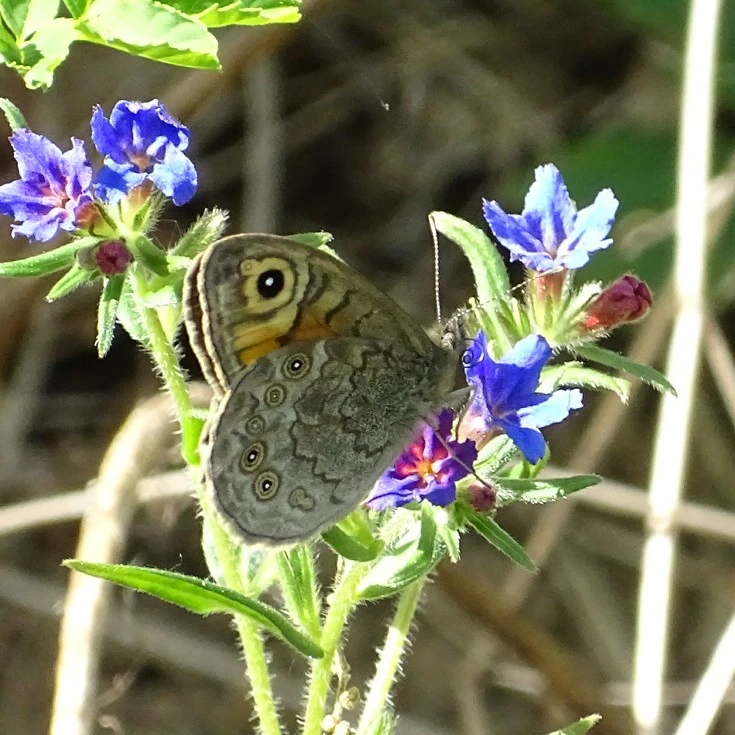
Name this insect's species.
Lasiommata maera (also Pararge maera)
